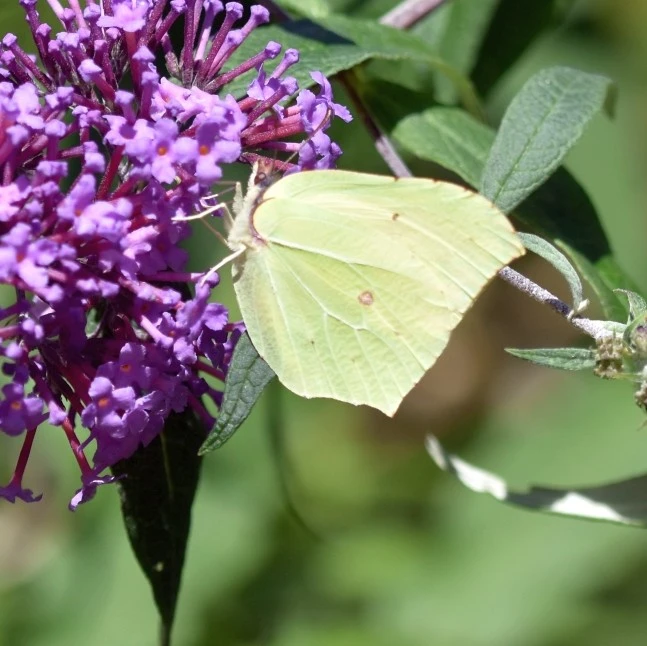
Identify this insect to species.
Gonepteryx rhamni
